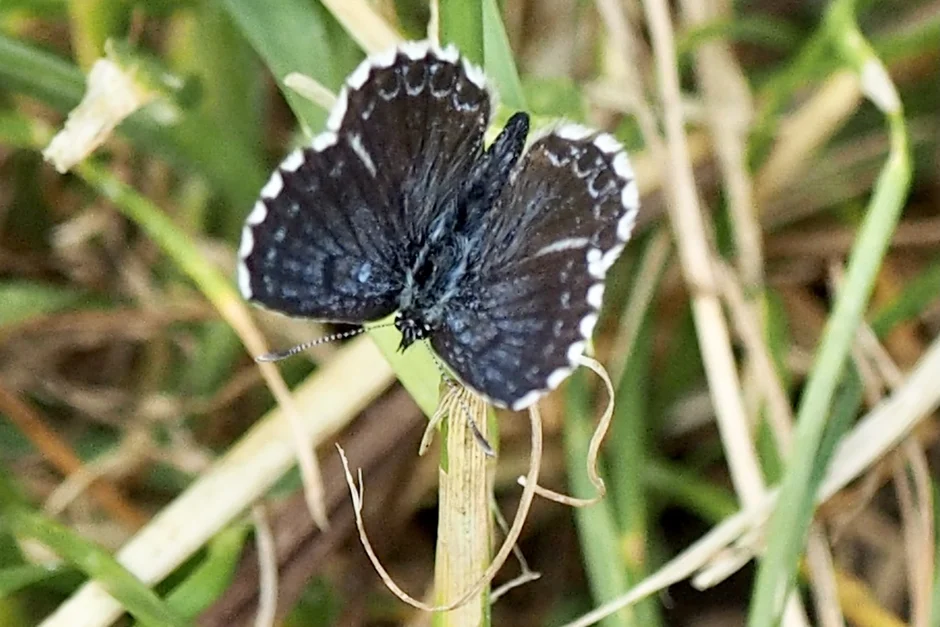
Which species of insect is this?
Scolitantides orion
